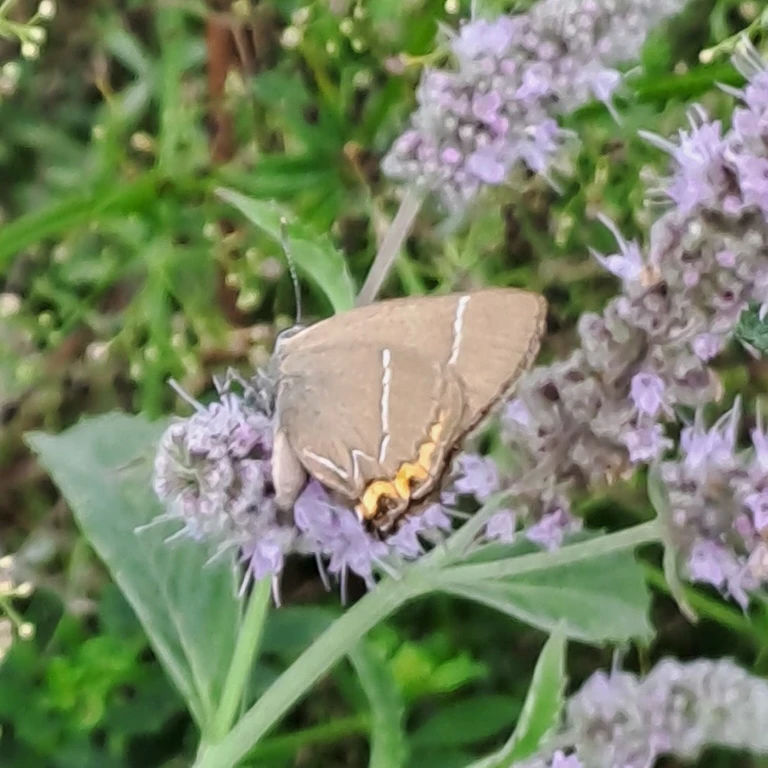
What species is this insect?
Satyrium w-album
